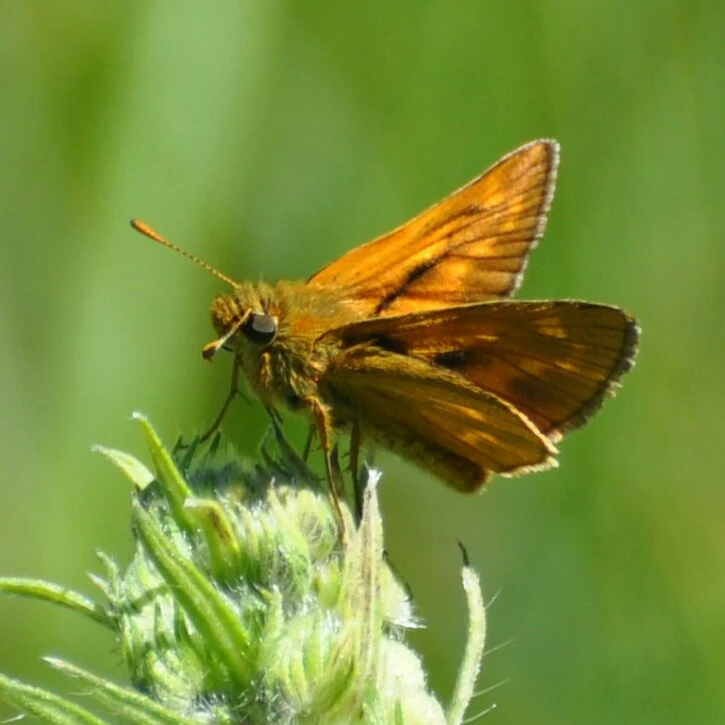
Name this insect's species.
Ochlodes sylvanus (also Ochlodes venata)
